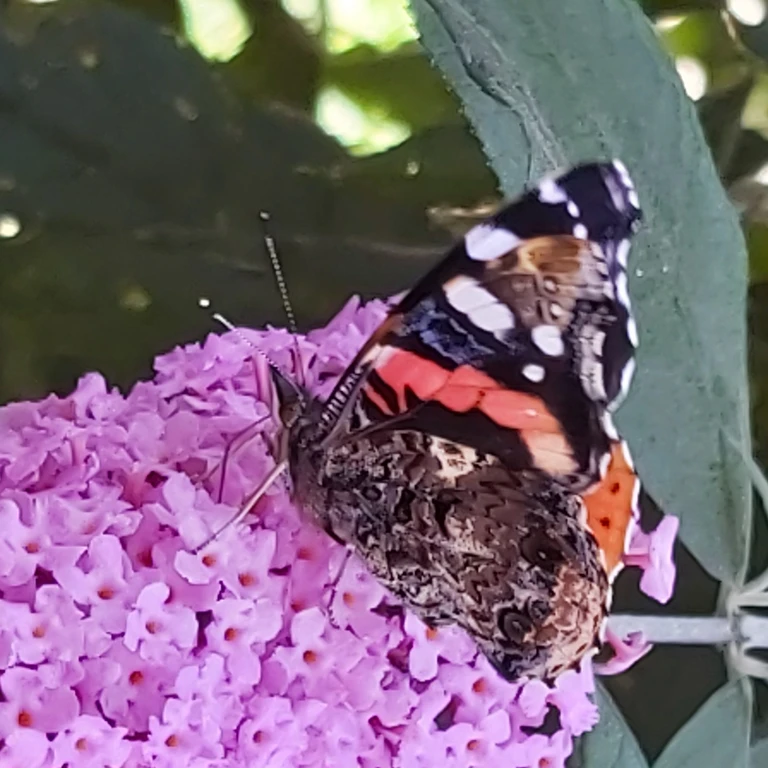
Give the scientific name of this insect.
Vanessa atalanta
